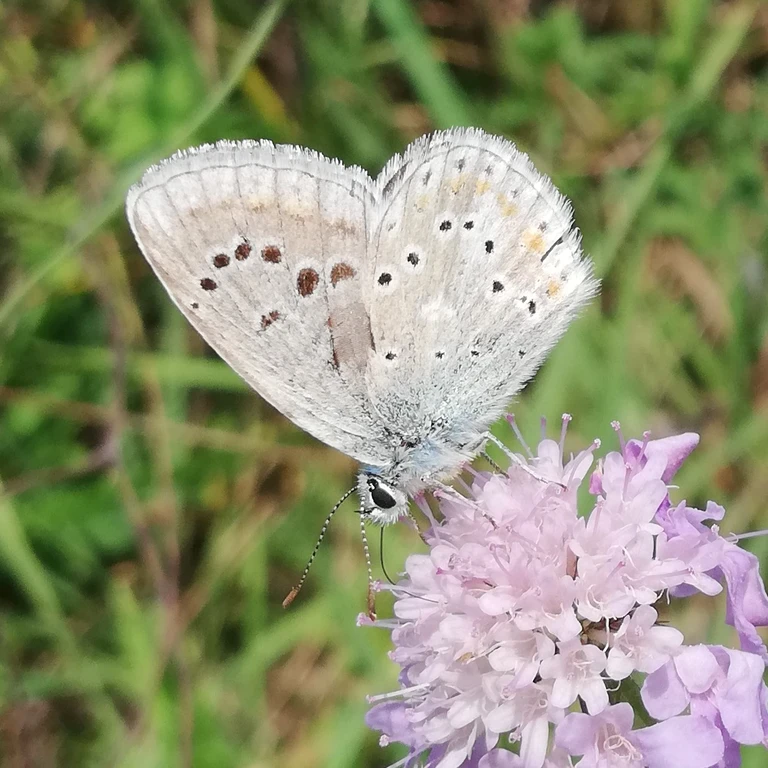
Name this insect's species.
Polyommatus dorylas
